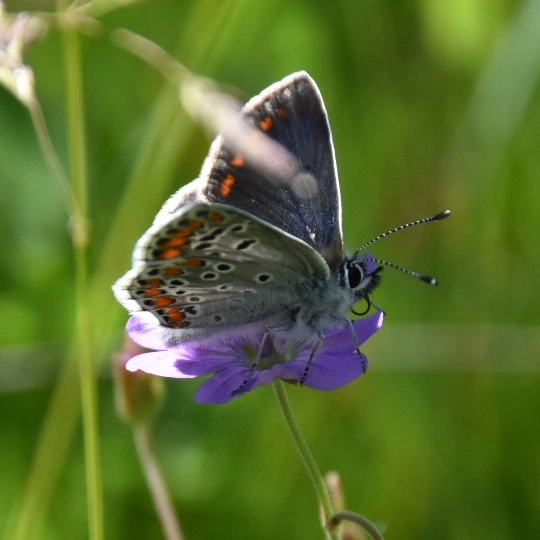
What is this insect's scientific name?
Aricia agestis/artaxerxes
